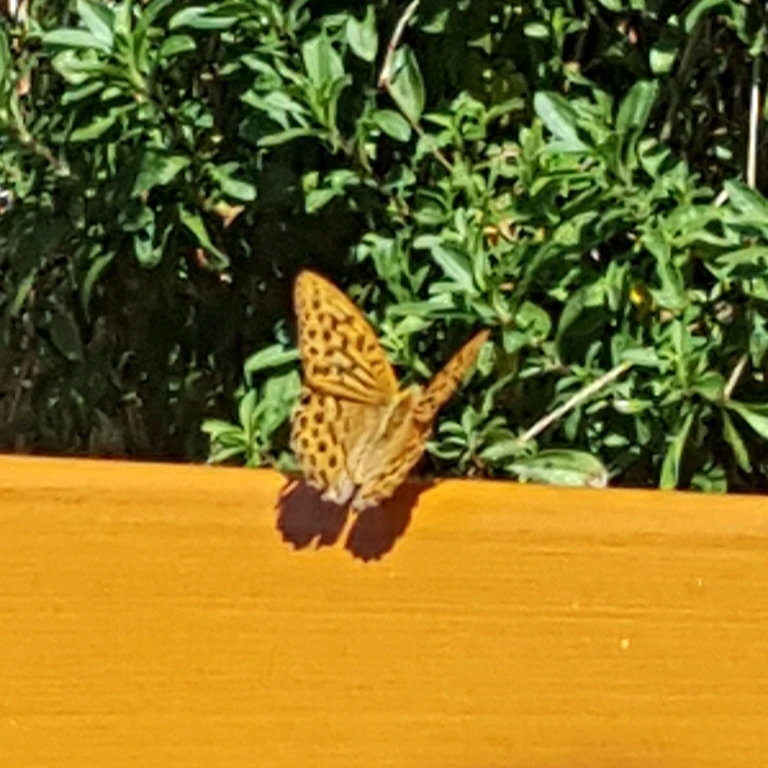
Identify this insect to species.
Argynnis paphia
